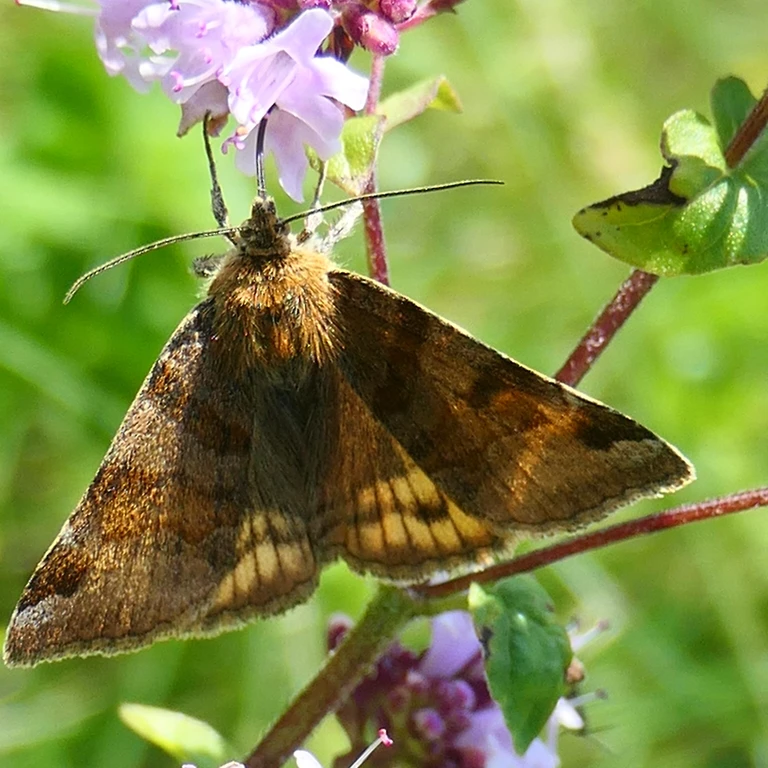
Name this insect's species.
Euclidia glyphica
